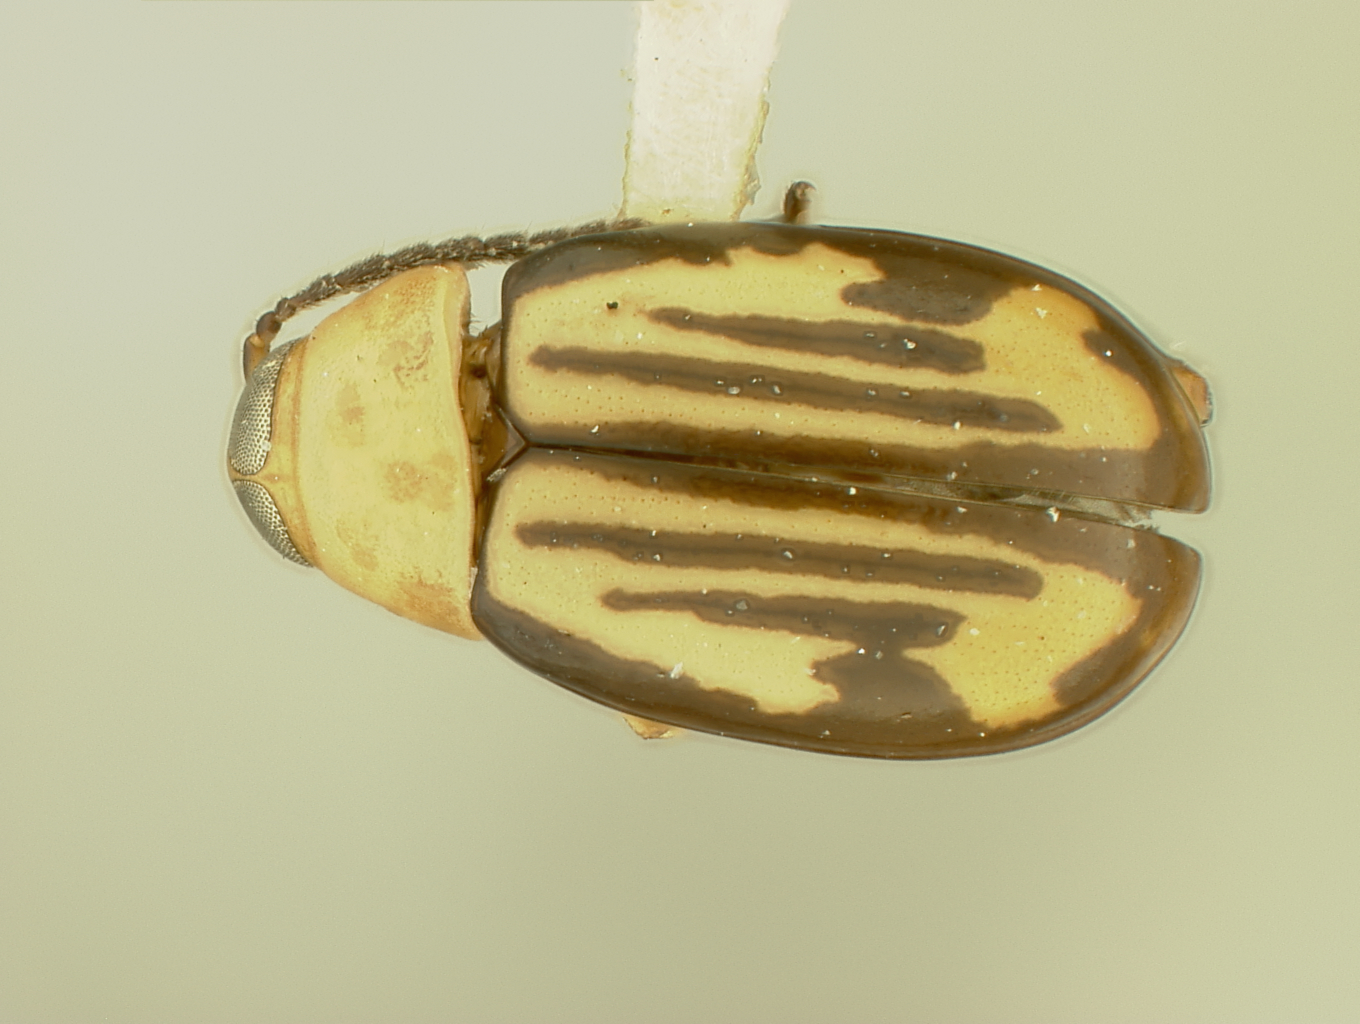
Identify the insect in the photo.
Megistops bryanti
